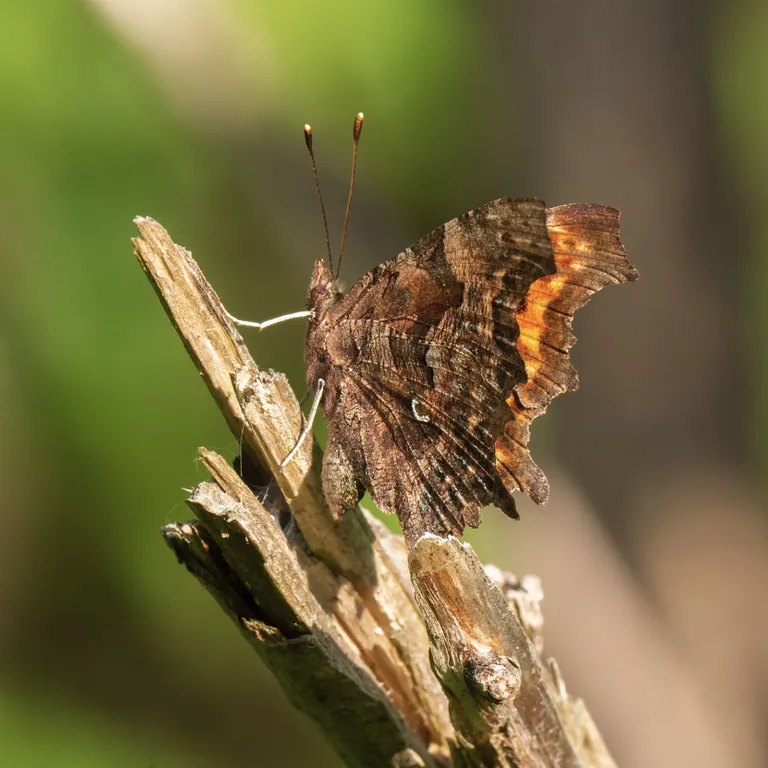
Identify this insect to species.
Polygonia c-album
